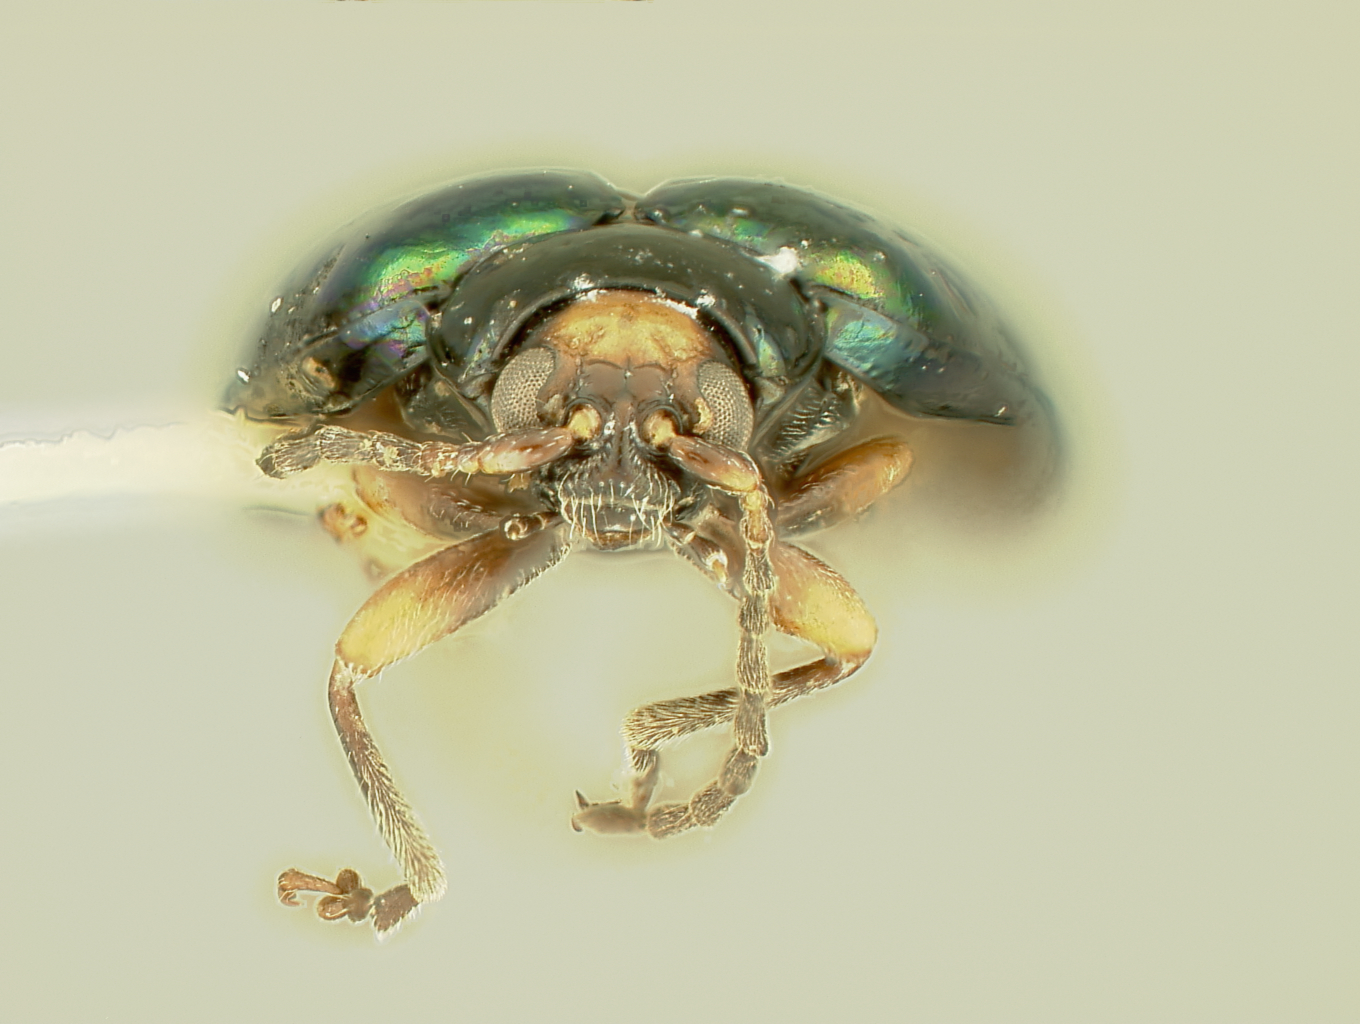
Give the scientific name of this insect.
Disonycha camposi
